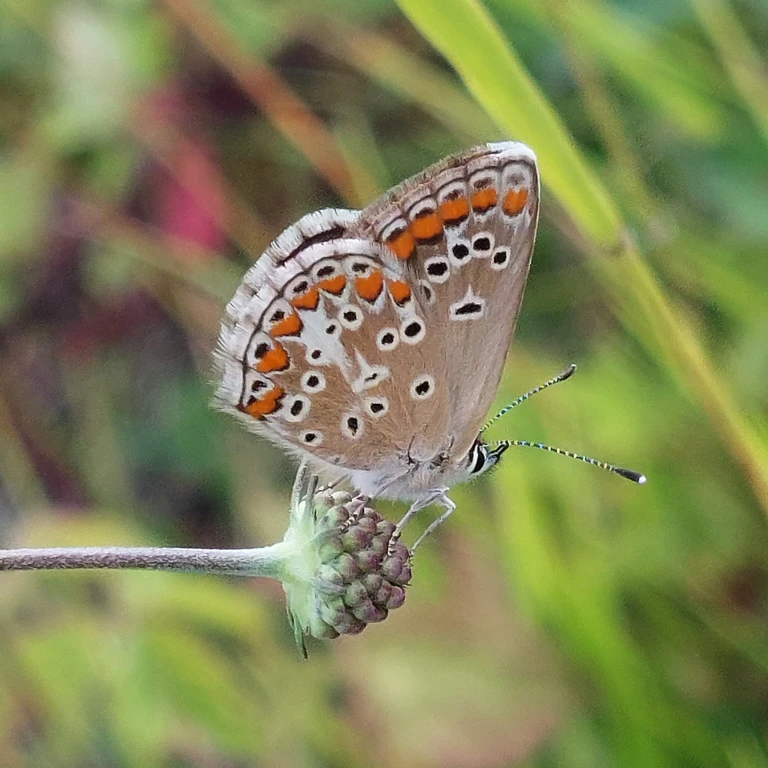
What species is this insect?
Aricia agestis/artaxerxes
